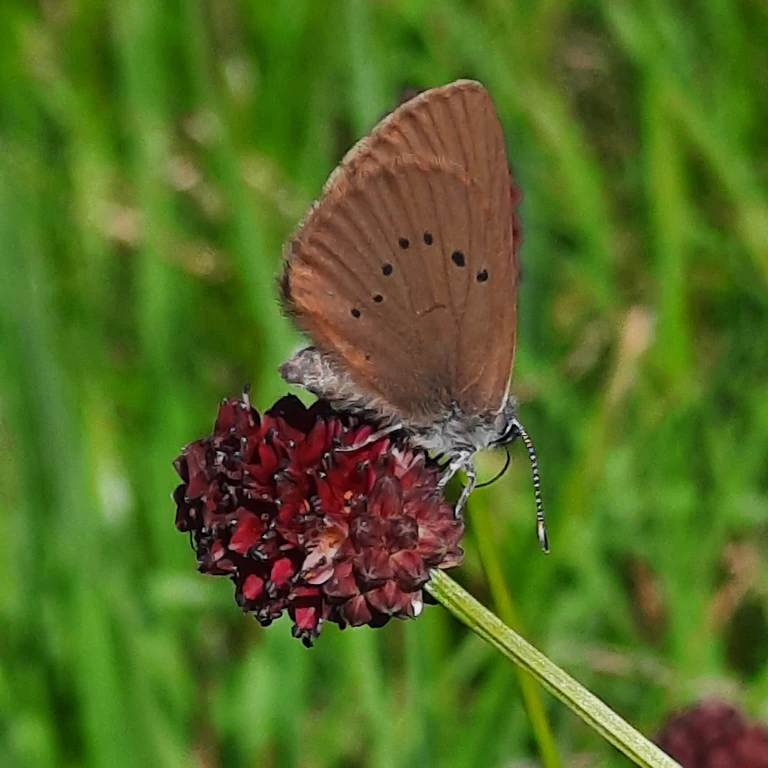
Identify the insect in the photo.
Phengaris nausithous (also Maculinea nausithous)
